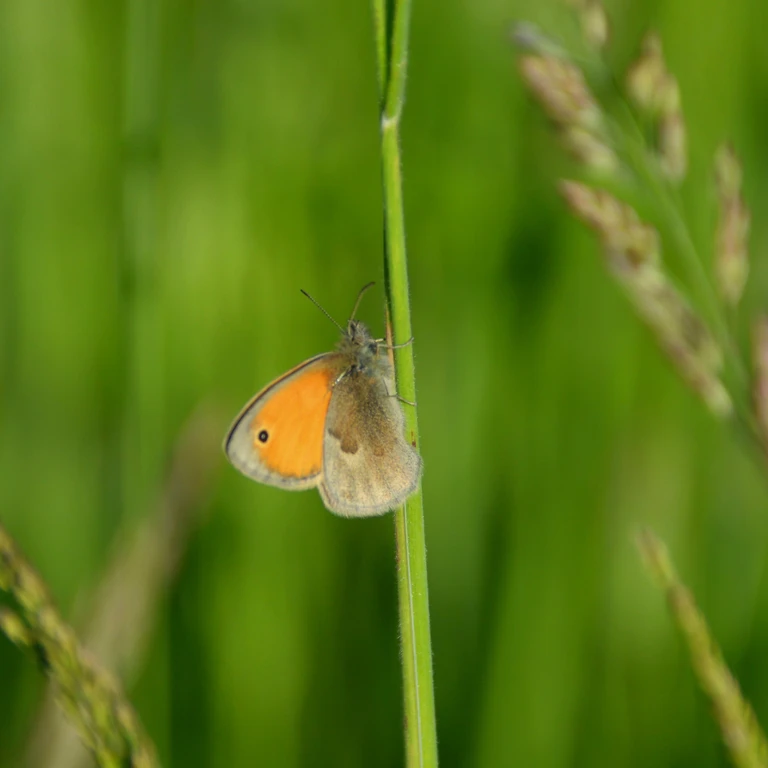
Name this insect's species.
Coenonympha pamphilus
